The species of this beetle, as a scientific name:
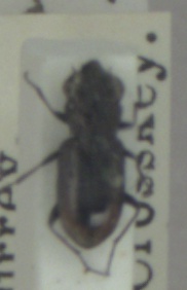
Notiophilus biguttatus
